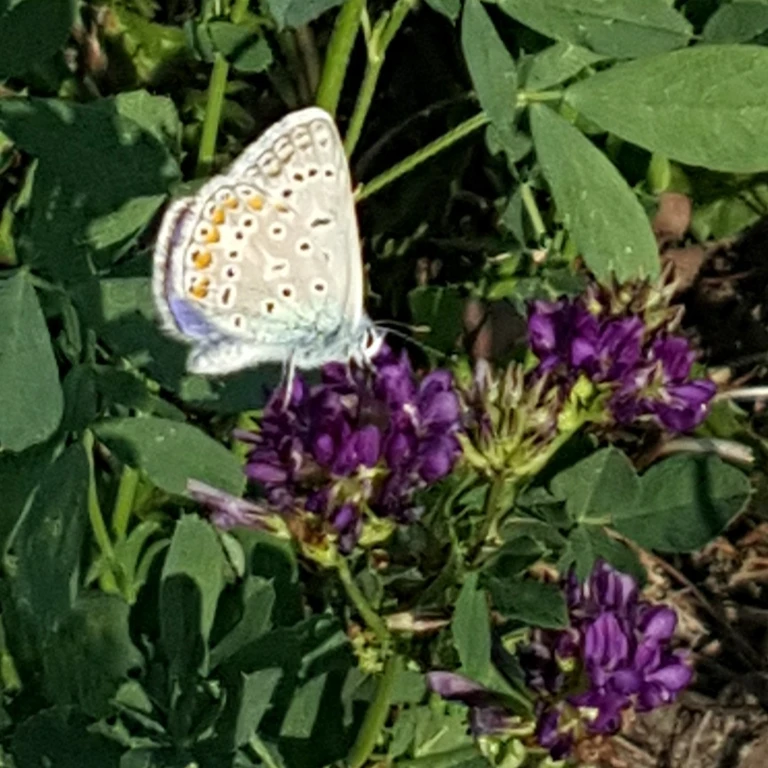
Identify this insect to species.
Polyommatus icarus
